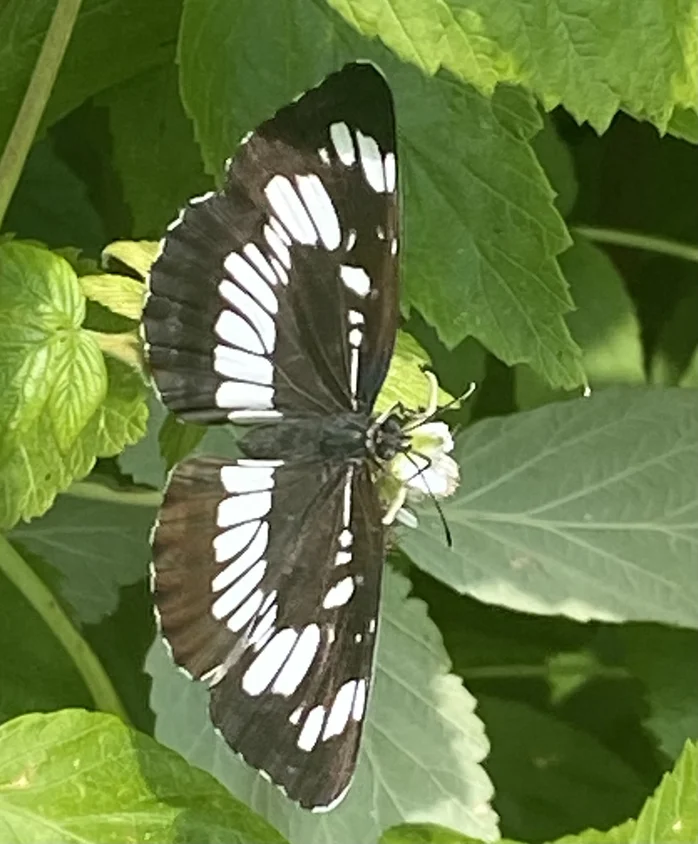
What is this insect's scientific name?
Neptis rivularis
